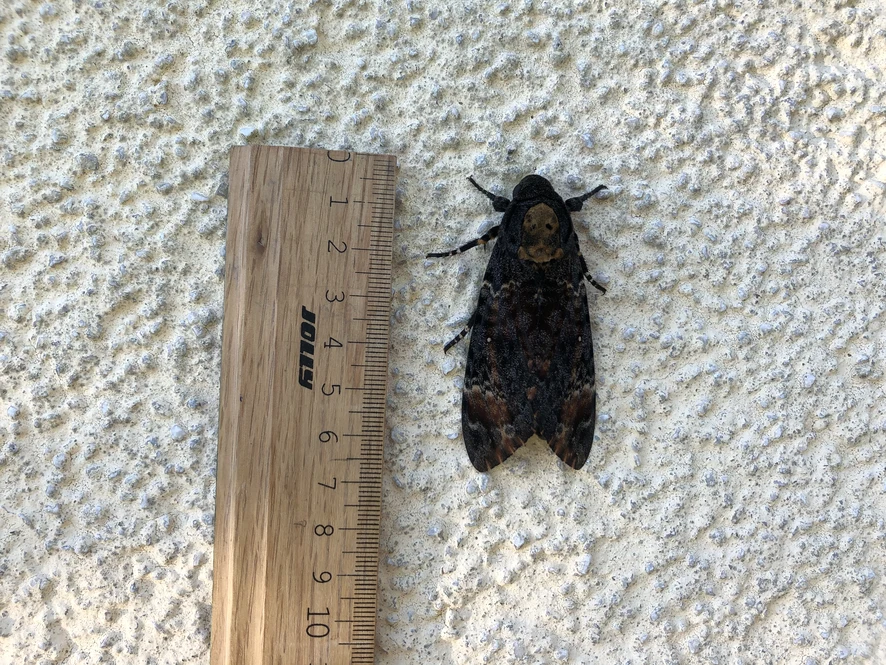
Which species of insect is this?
Acherontia atropos
